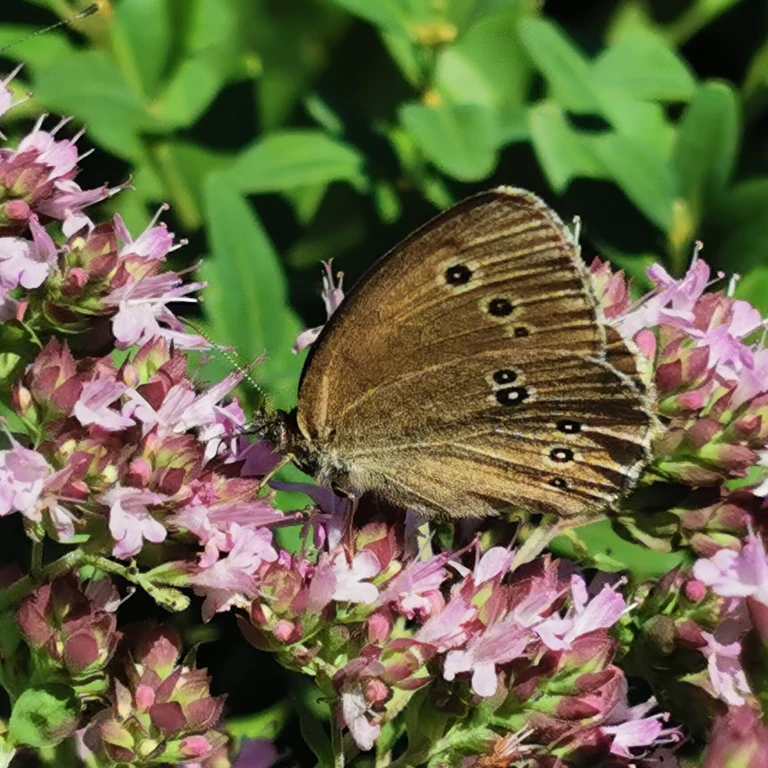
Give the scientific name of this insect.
Aphantopus hyperantus
